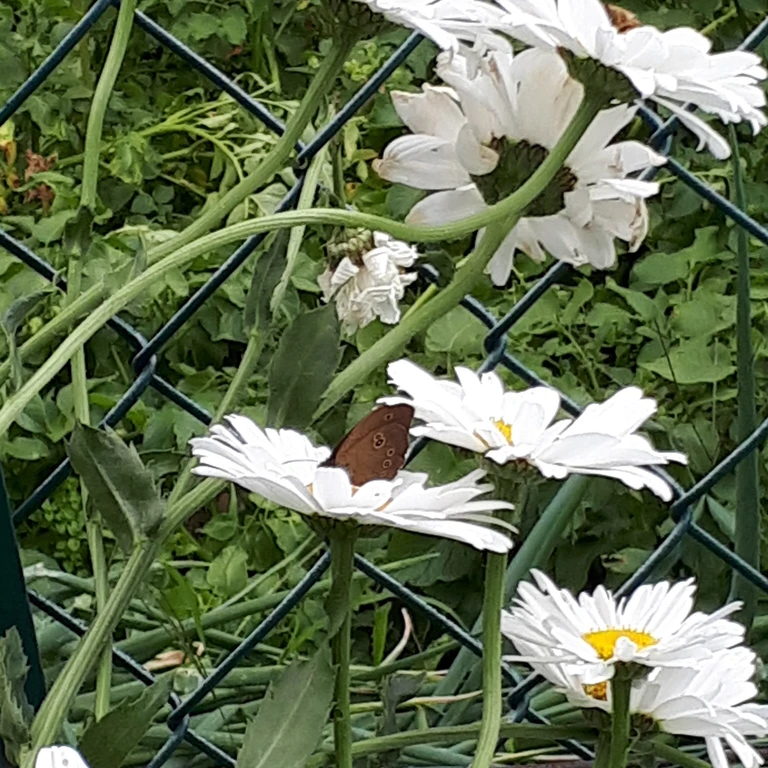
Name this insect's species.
Aphantopus hyperantus
